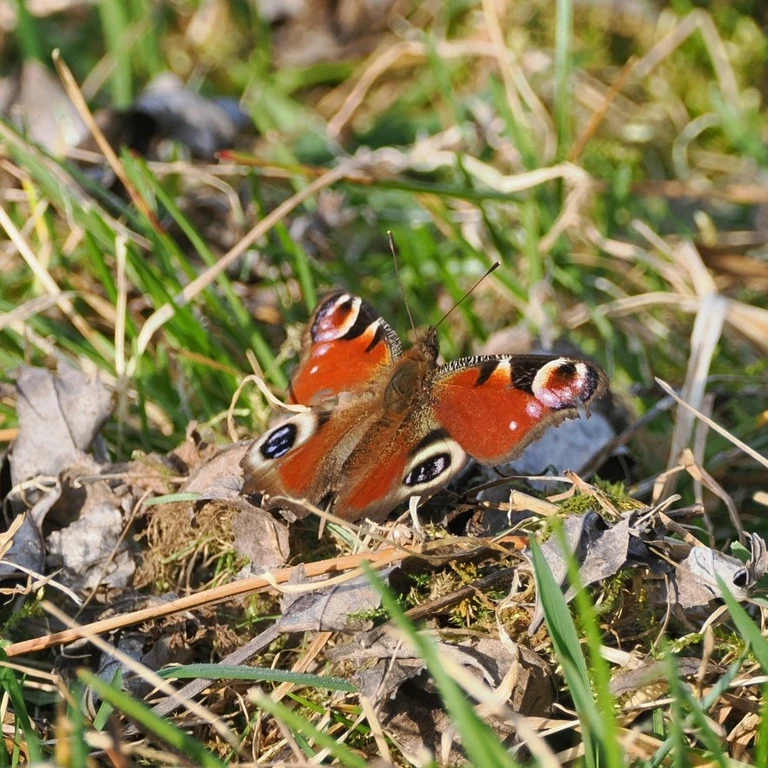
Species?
Aglais io
